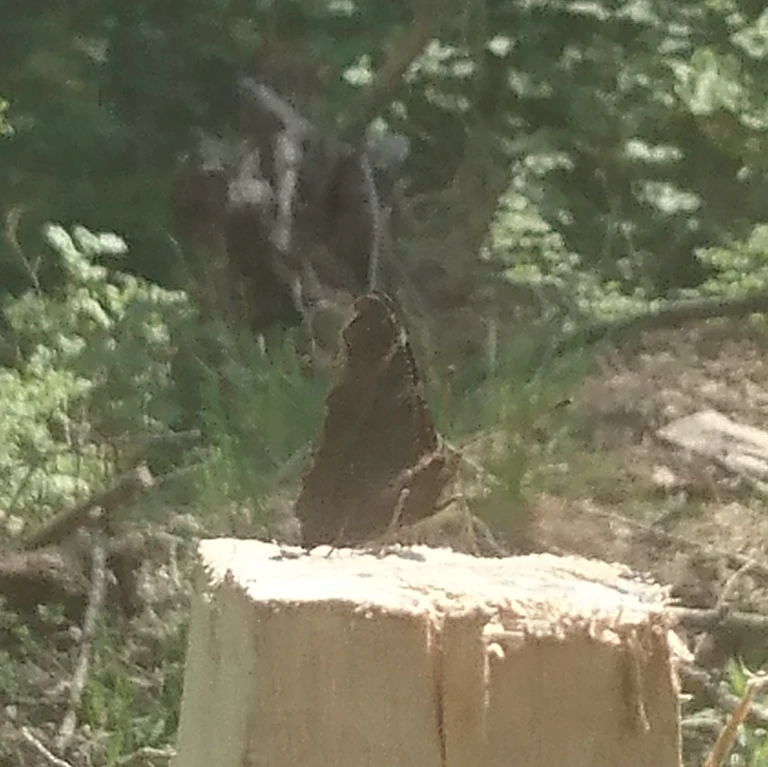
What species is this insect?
Aglais io
